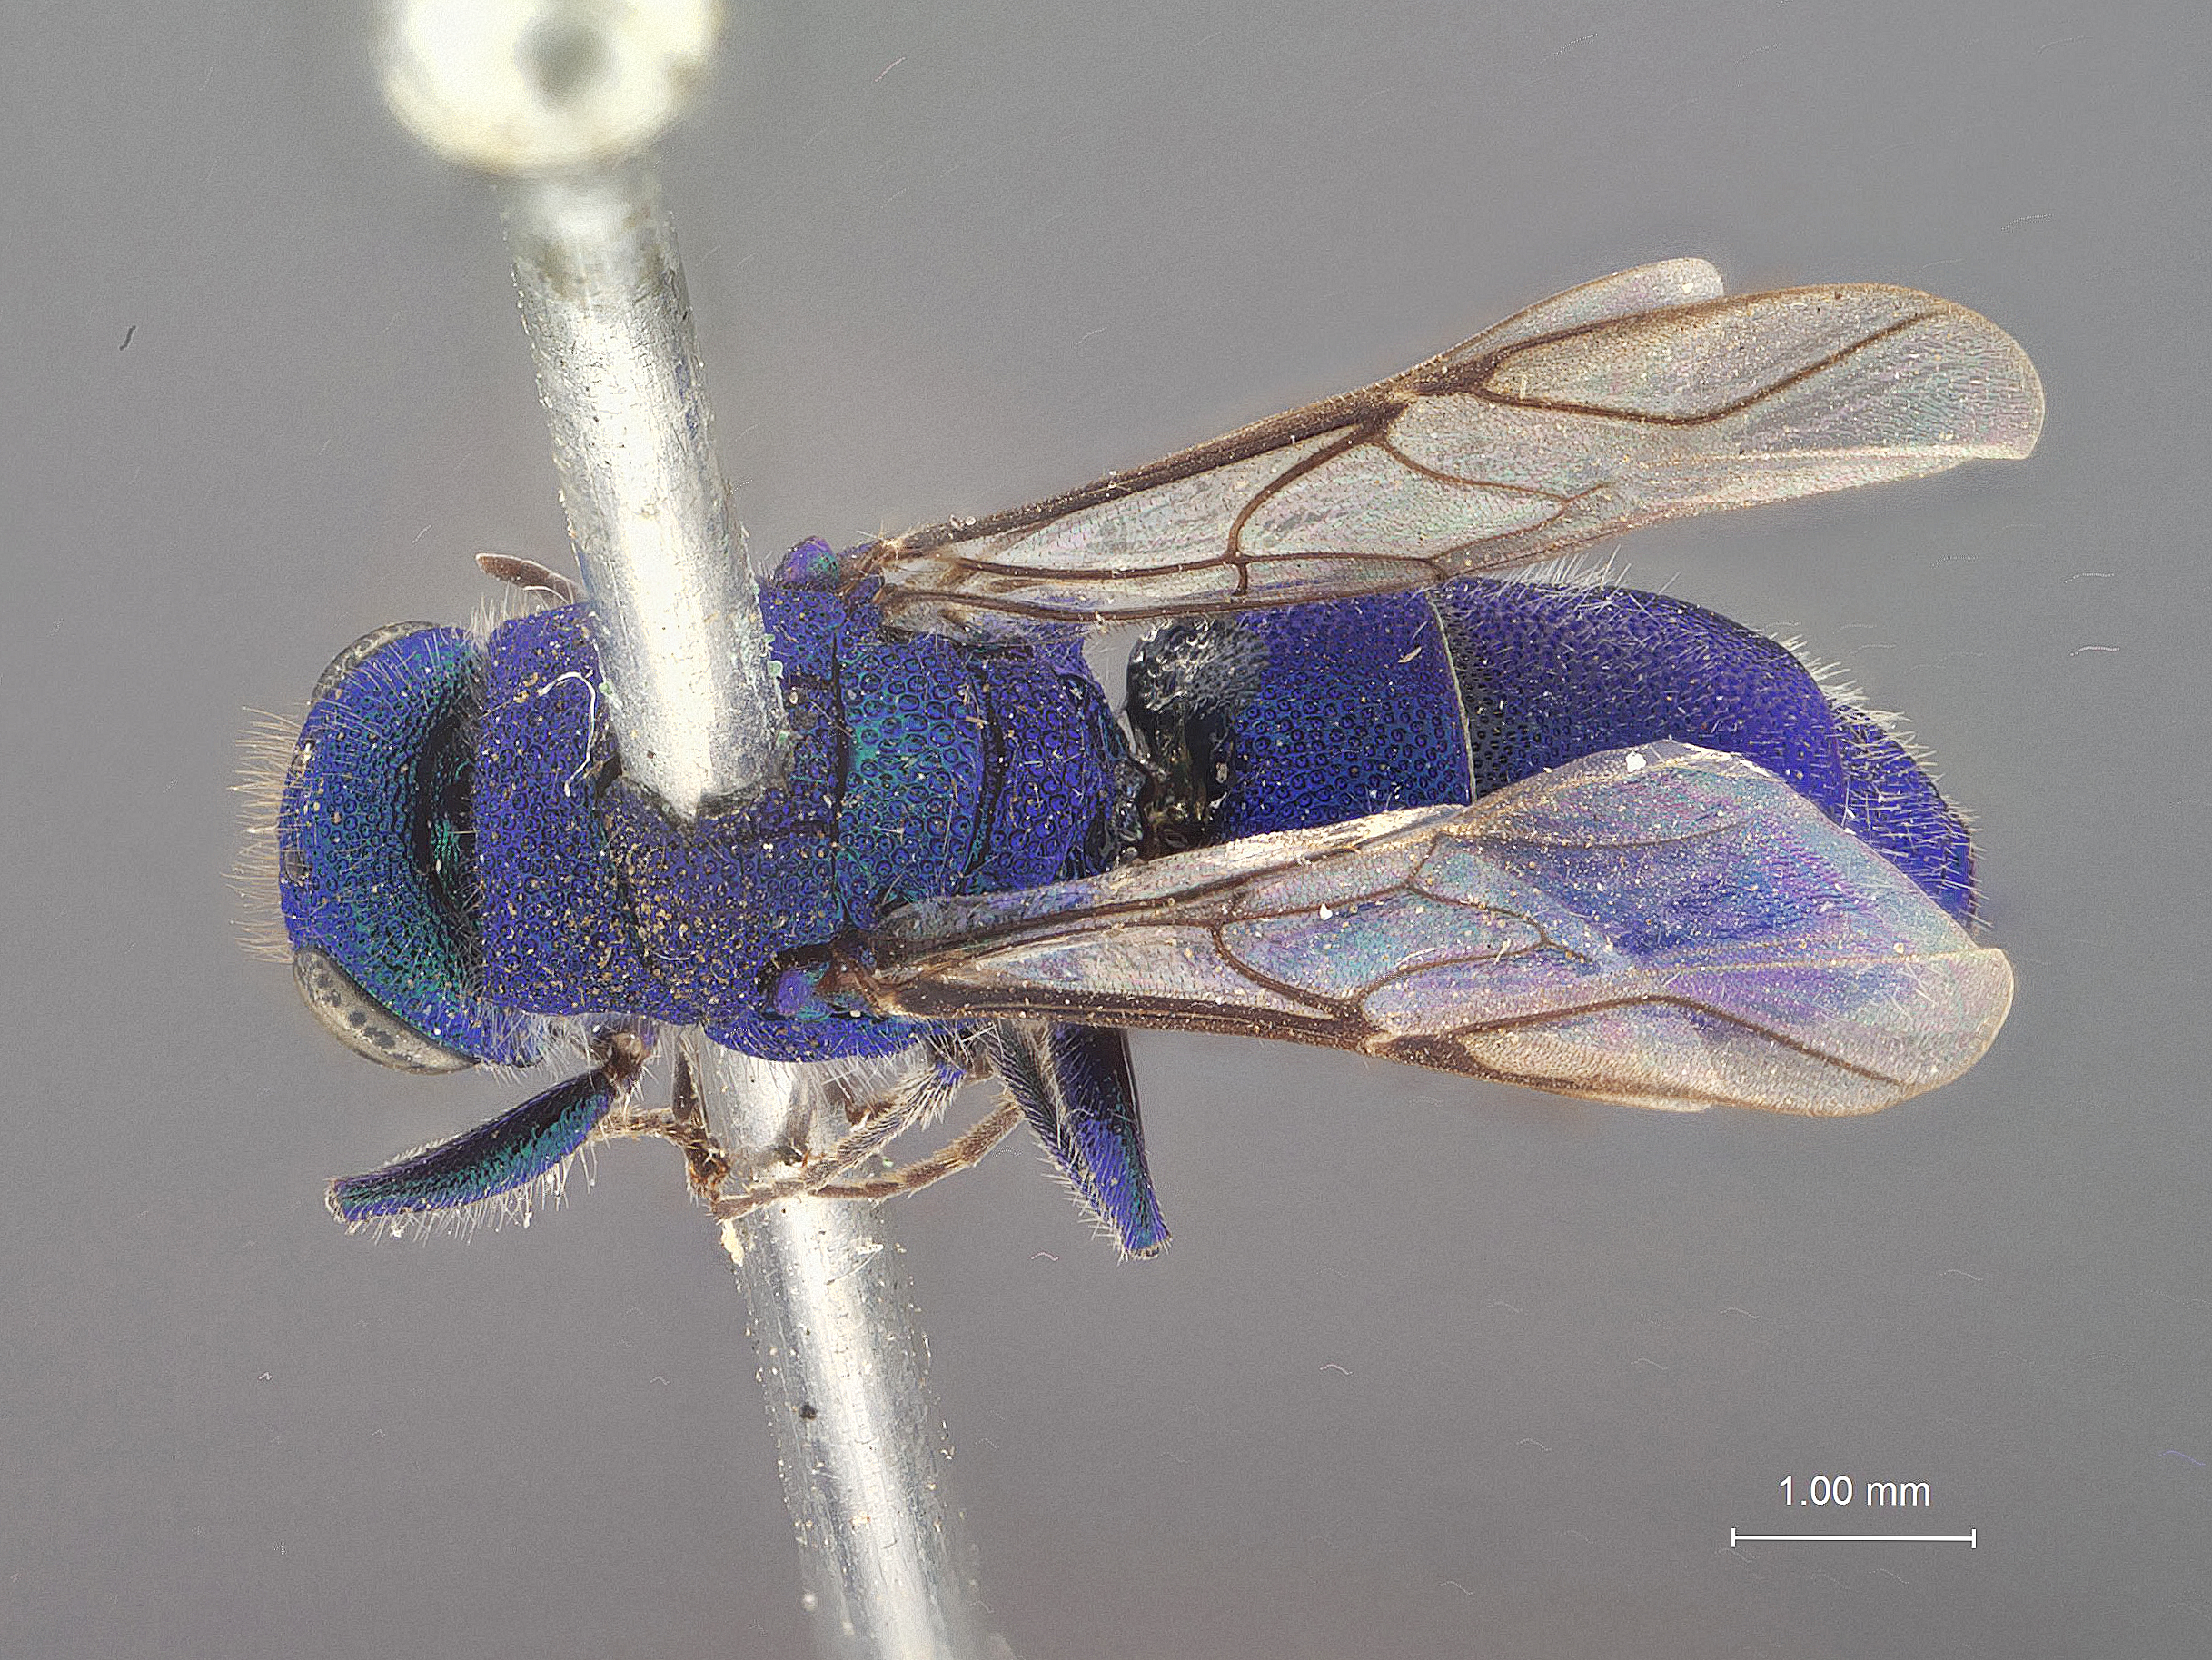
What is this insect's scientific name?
Chrysis decepta
